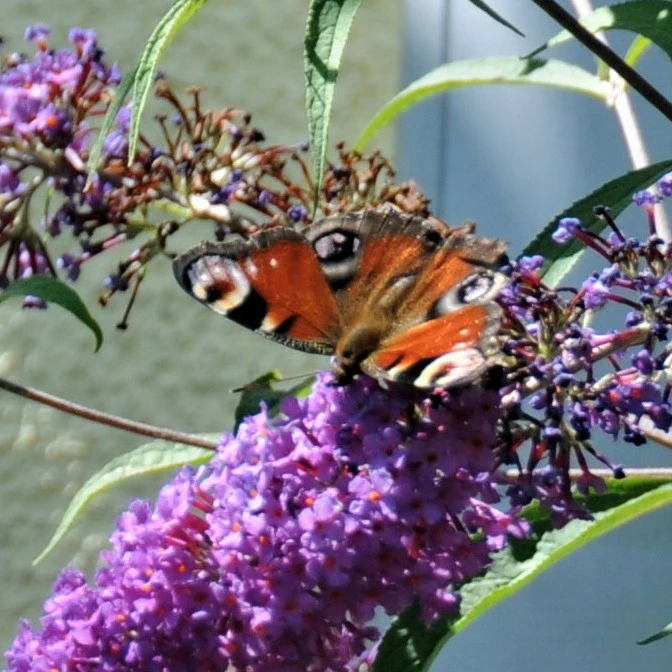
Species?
Aglais io
